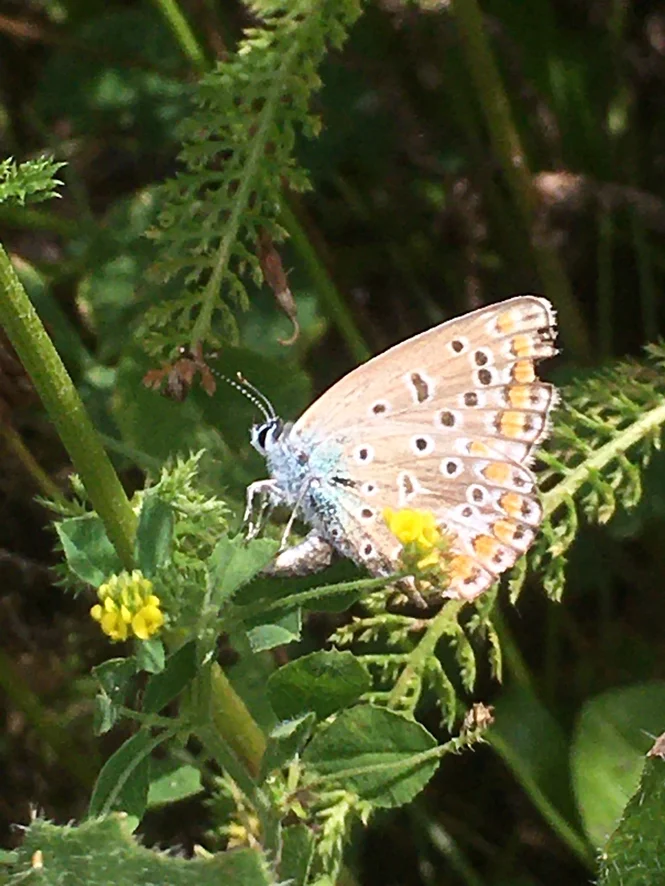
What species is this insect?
Polyommatus icarus
